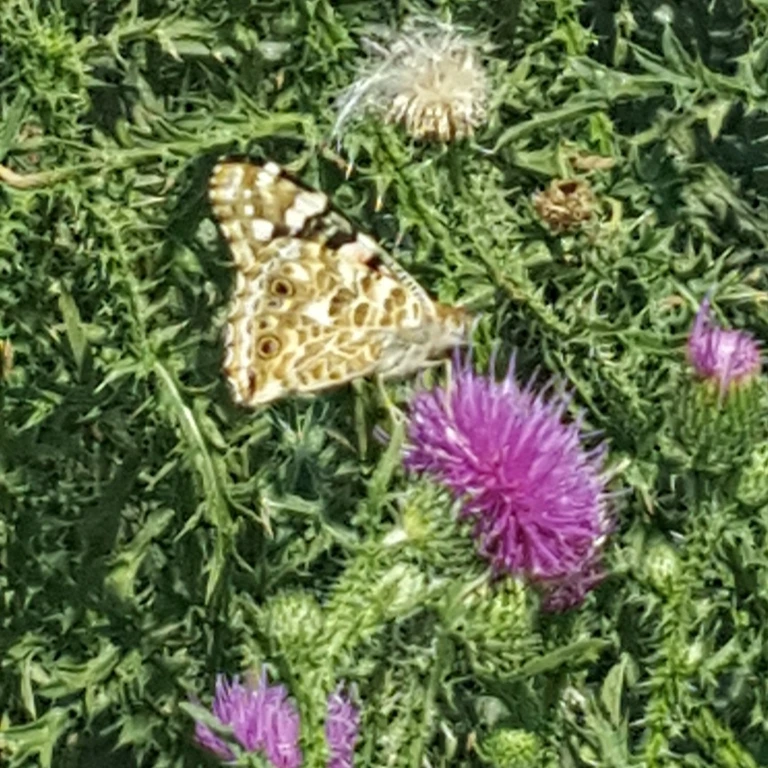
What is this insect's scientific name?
Vanessa cardui
